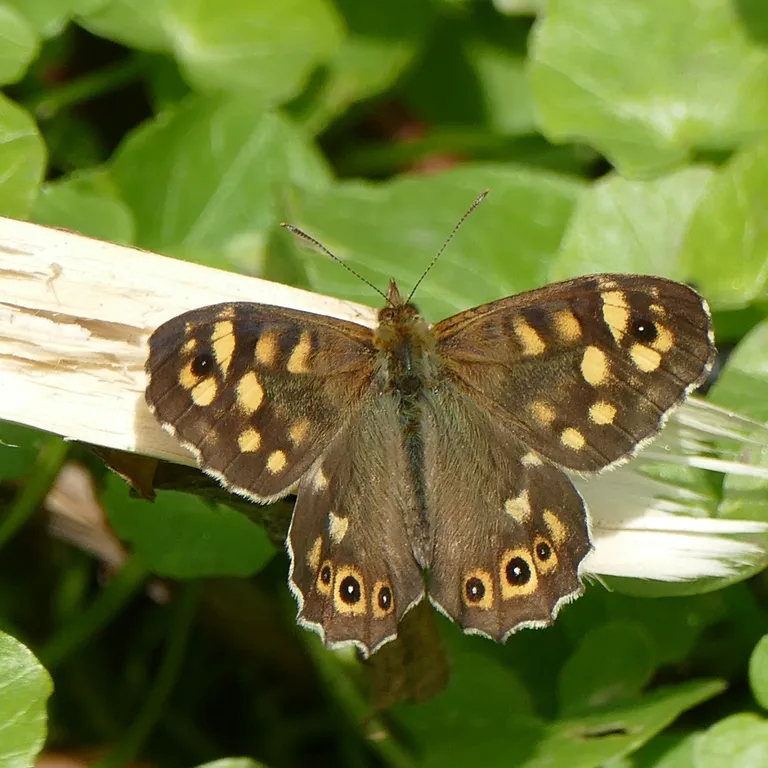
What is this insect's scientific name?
Pararge aegeria
